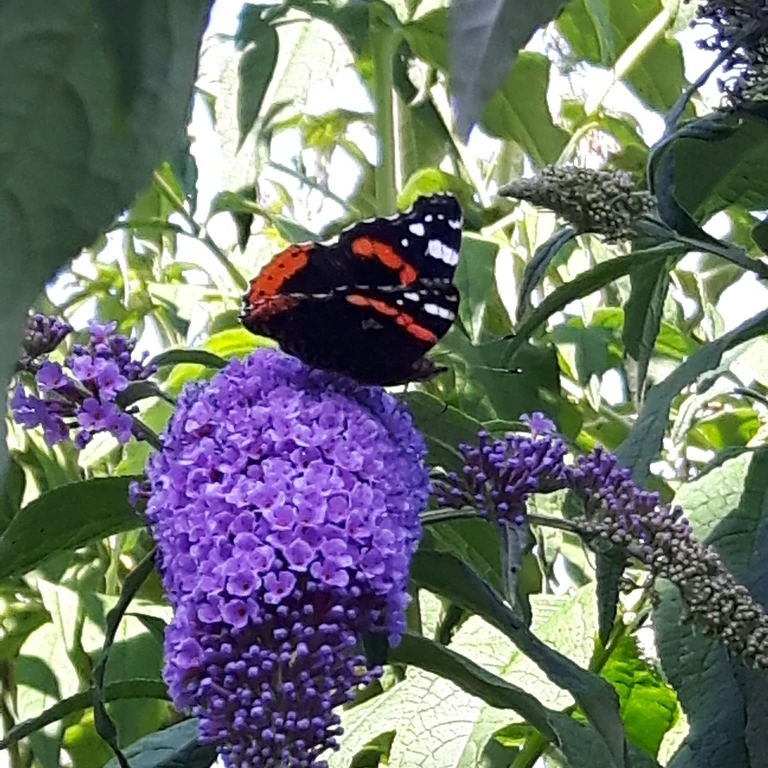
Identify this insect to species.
Vanessa atalanta
